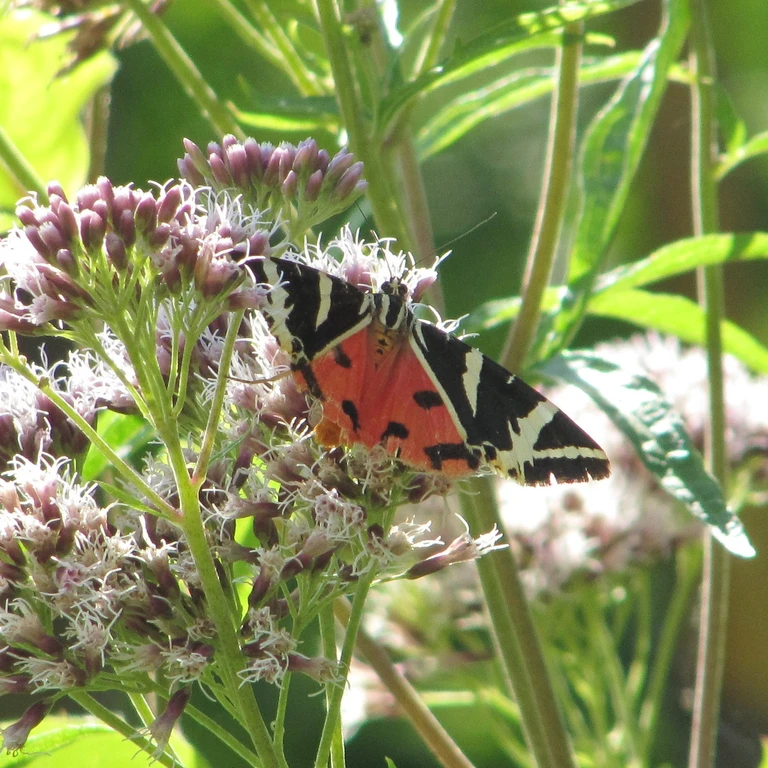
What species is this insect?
Euplagia quadripunctaria
